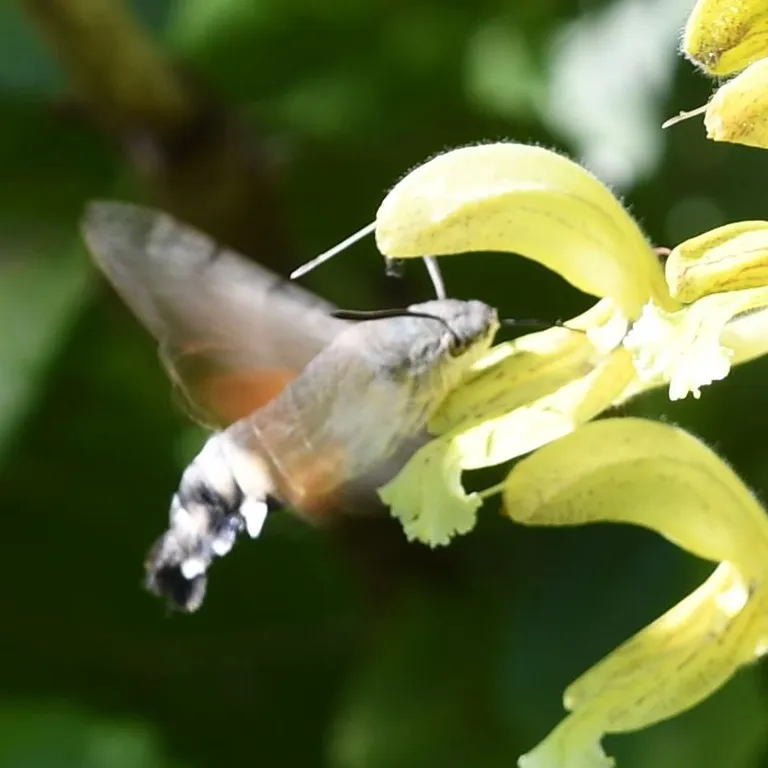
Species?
Macroglossum stellatarum
